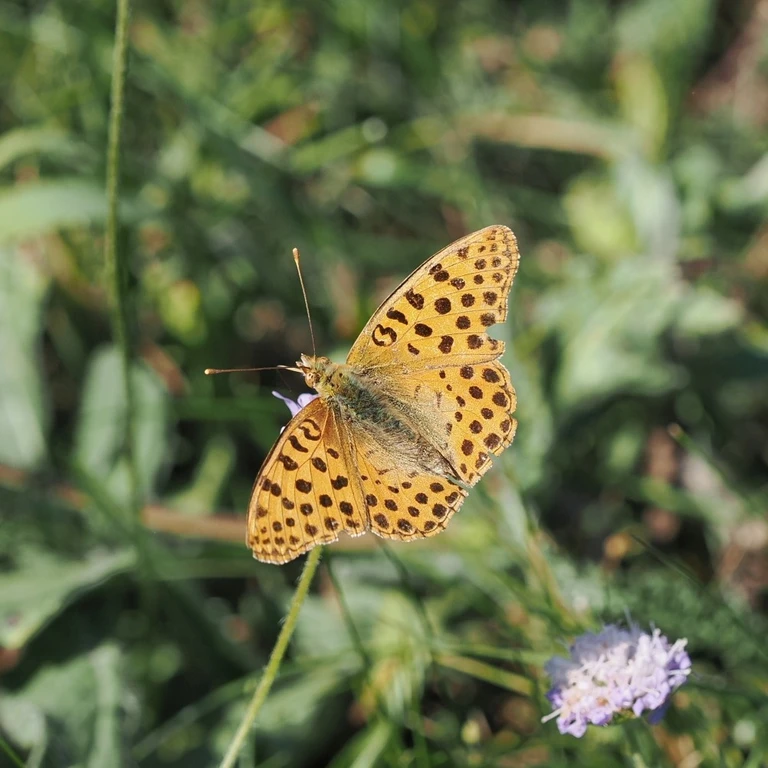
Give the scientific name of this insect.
Issoria lathonia
